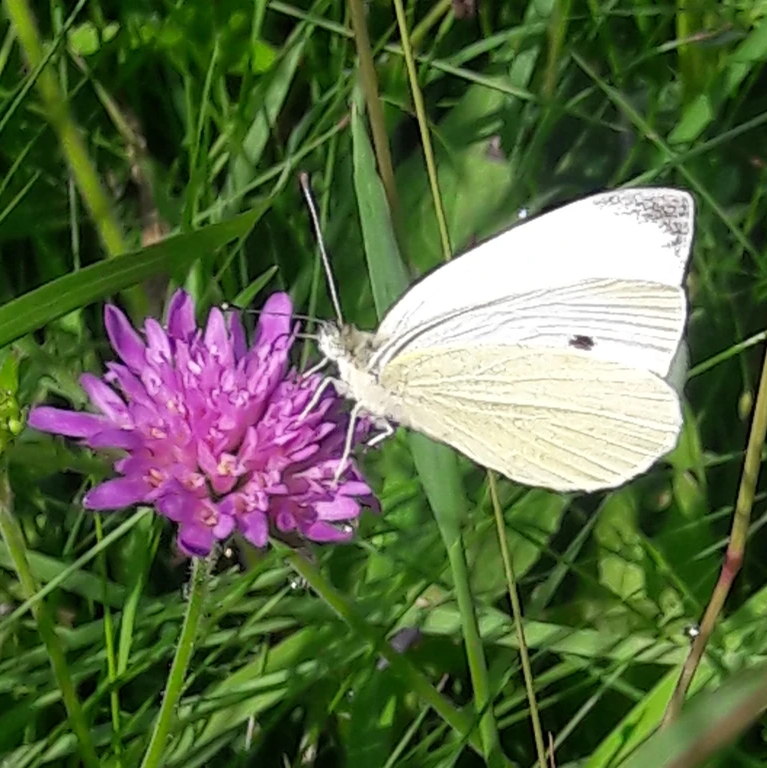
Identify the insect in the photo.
Pieris rapae
